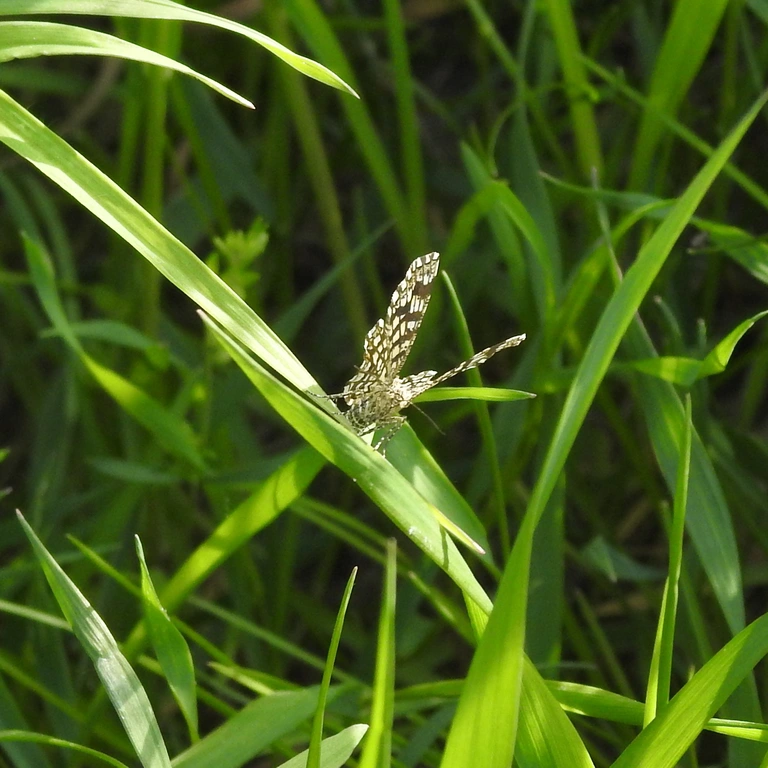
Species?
Chiasmia clathrata
